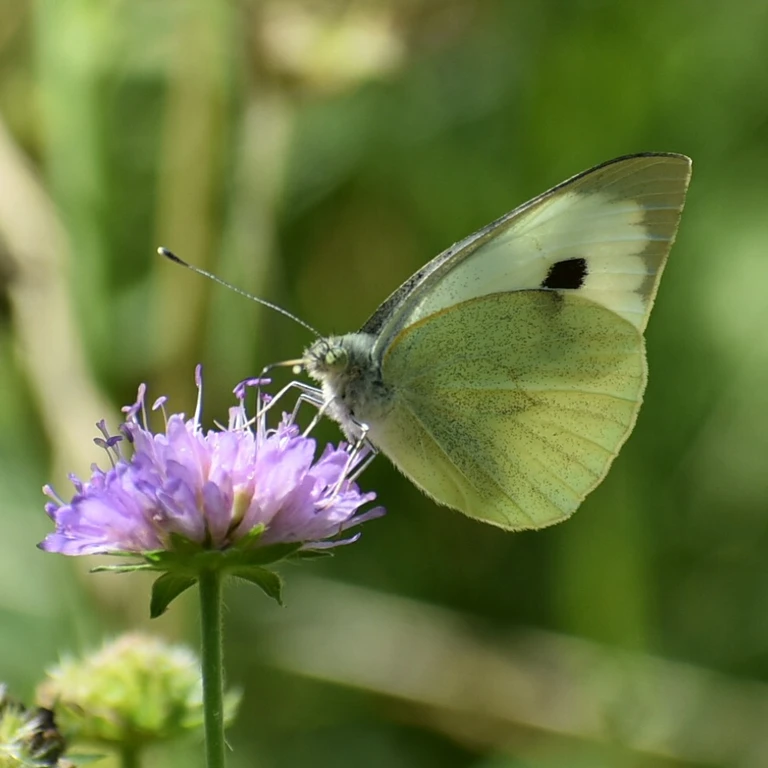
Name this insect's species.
Pieris brassicae
